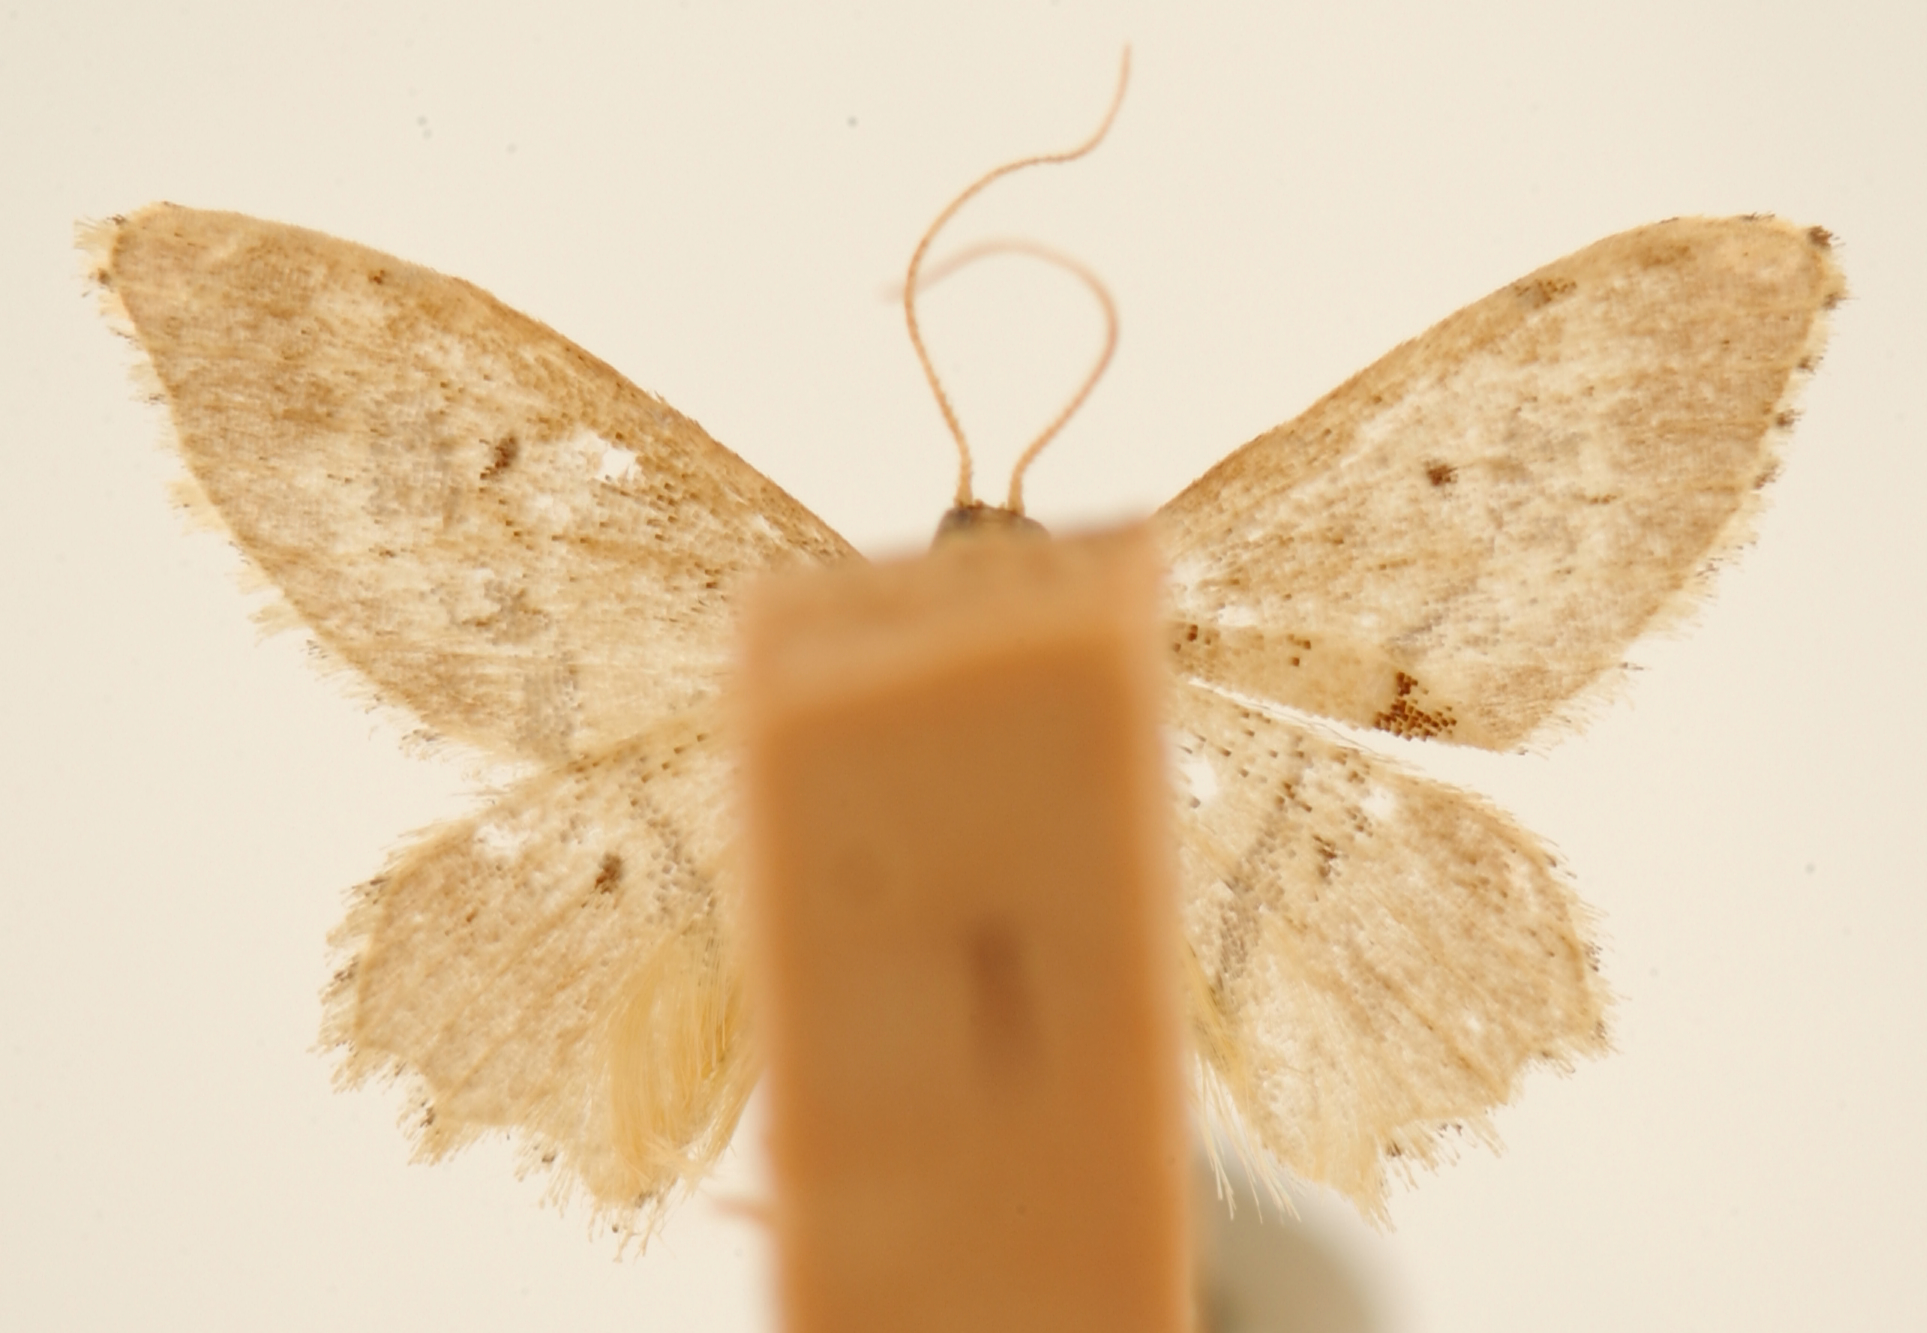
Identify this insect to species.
Deinopygia rectifaciens
